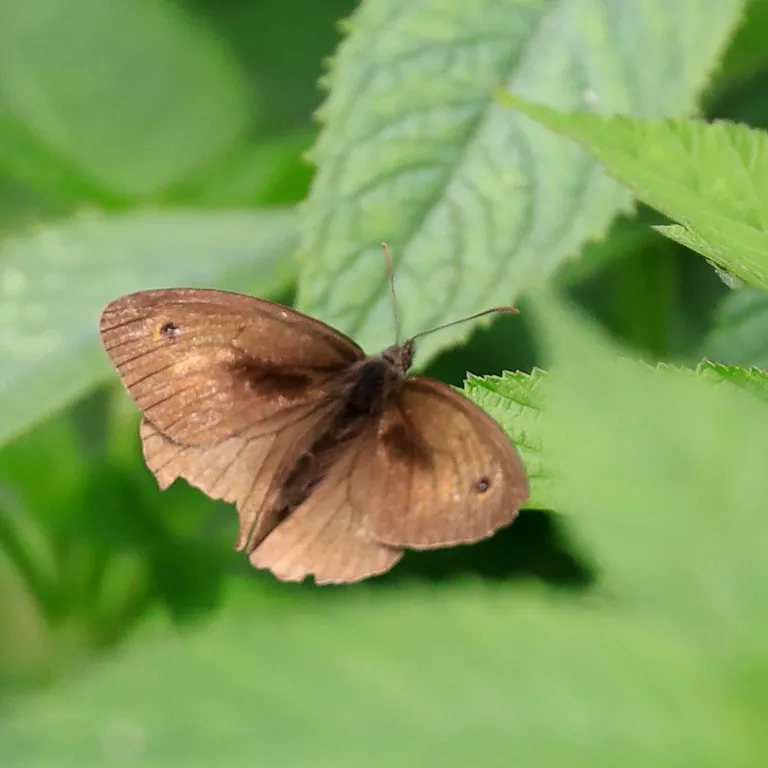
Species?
Maniola jurtina
